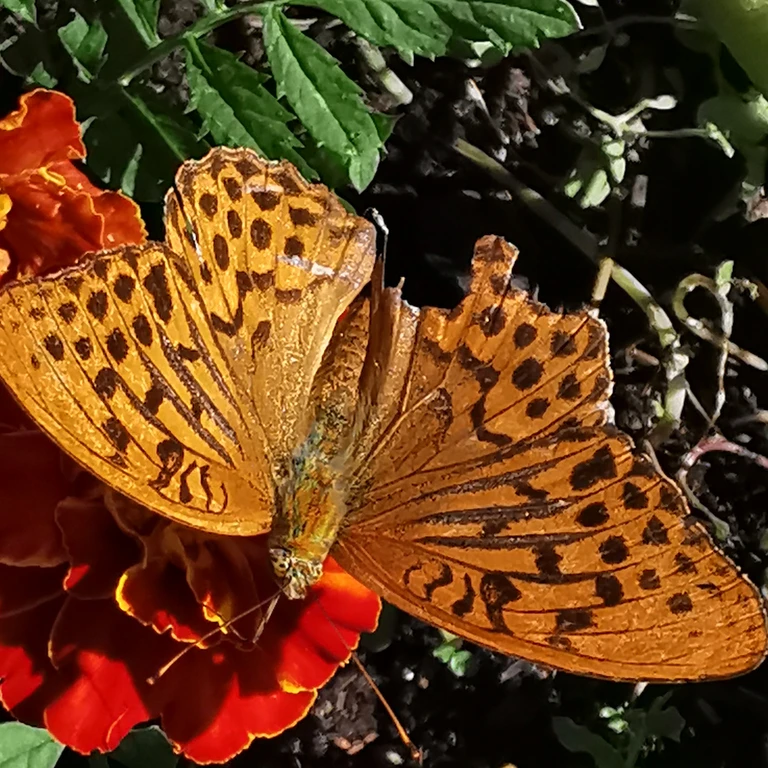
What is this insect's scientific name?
Argynnis paphia
